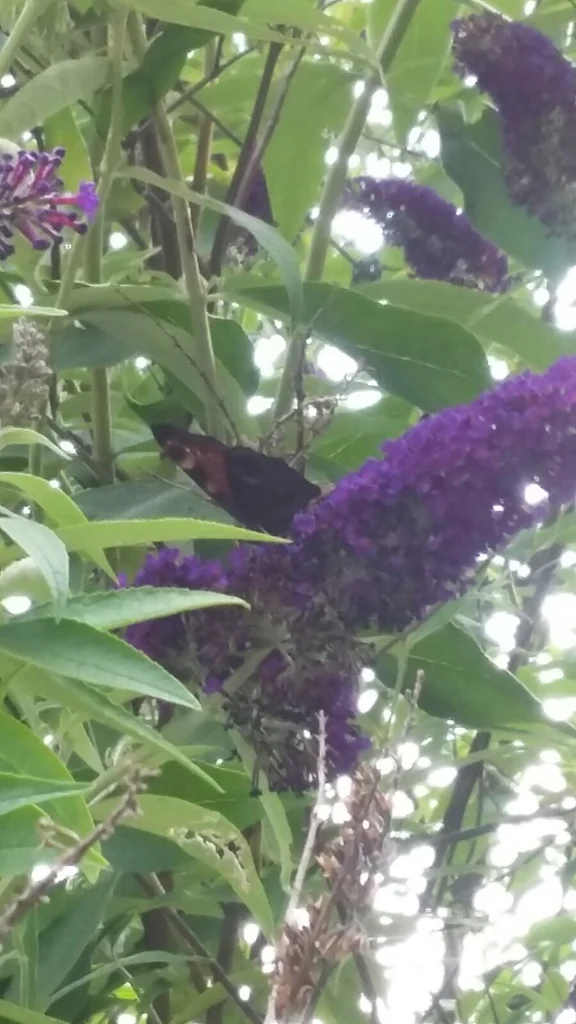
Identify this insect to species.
Aglais io
